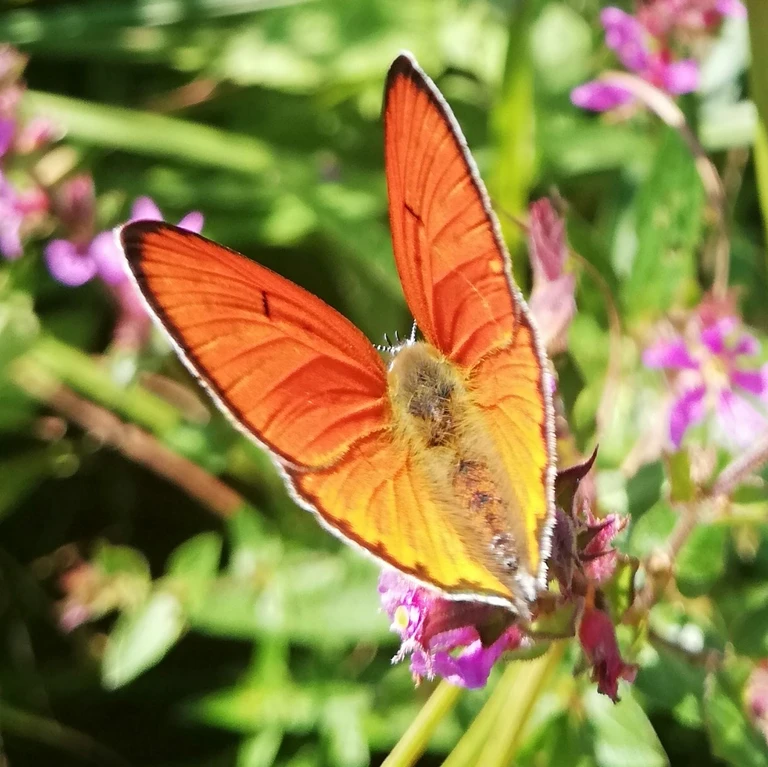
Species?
Lycaena dispar
